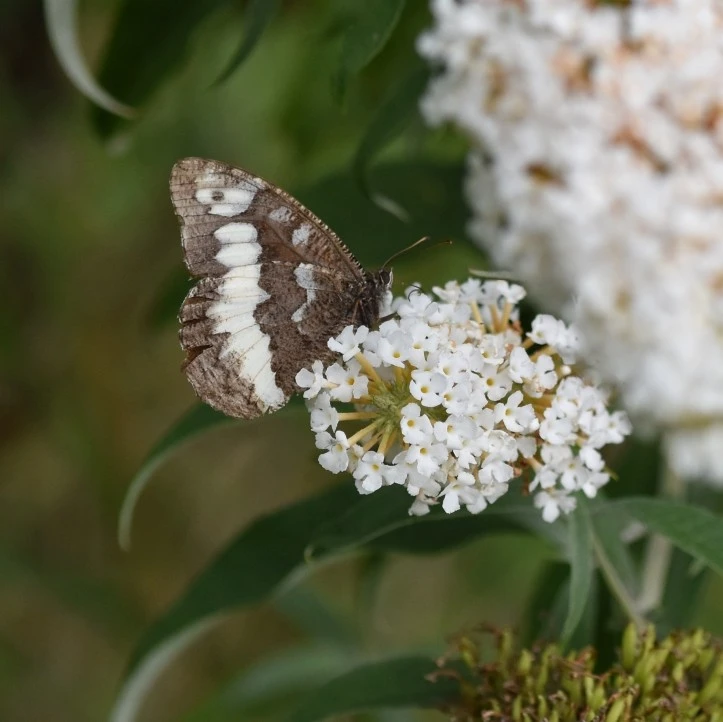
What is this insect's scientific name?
Brintesia circe
